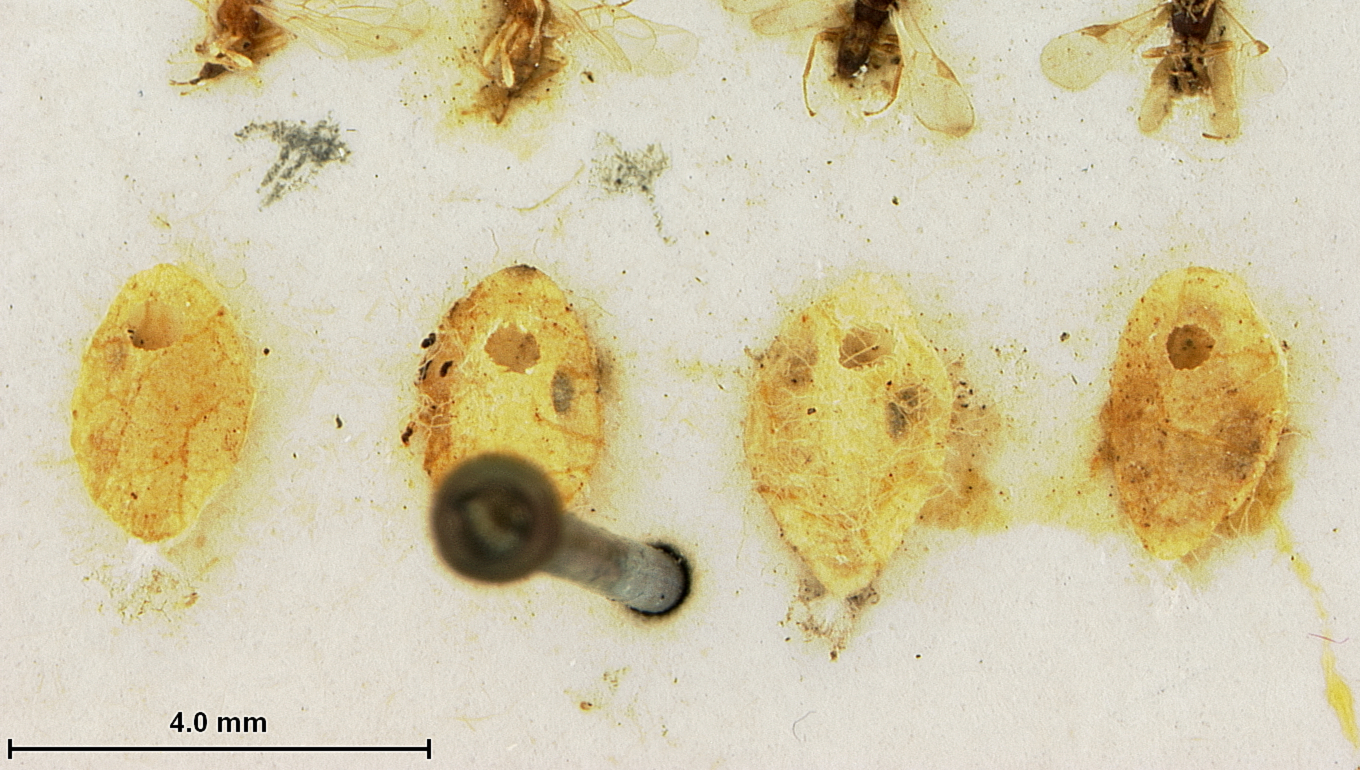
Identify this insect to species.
Mirax aspidiscae
